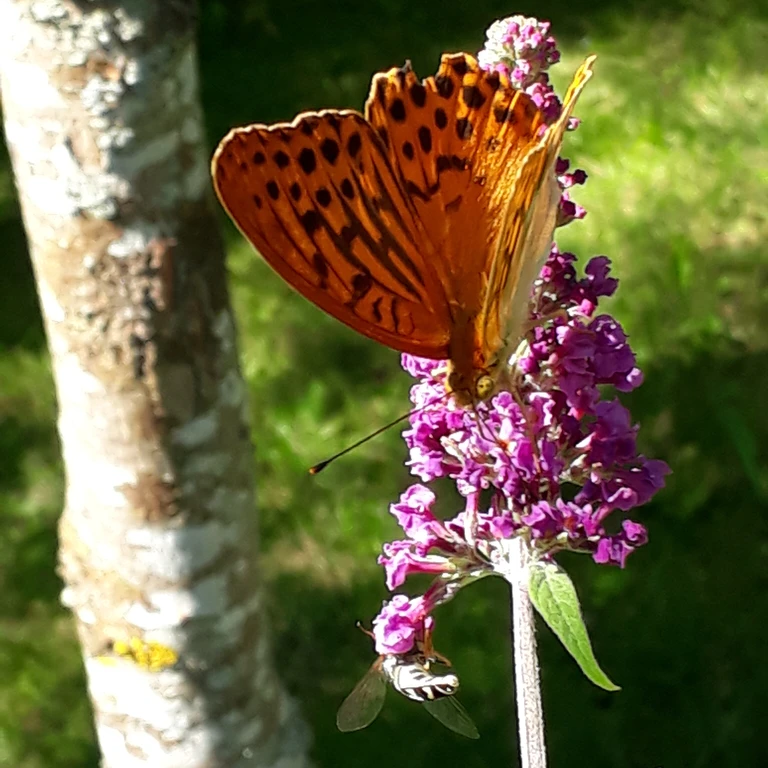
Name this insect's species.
Argynnis paphia
